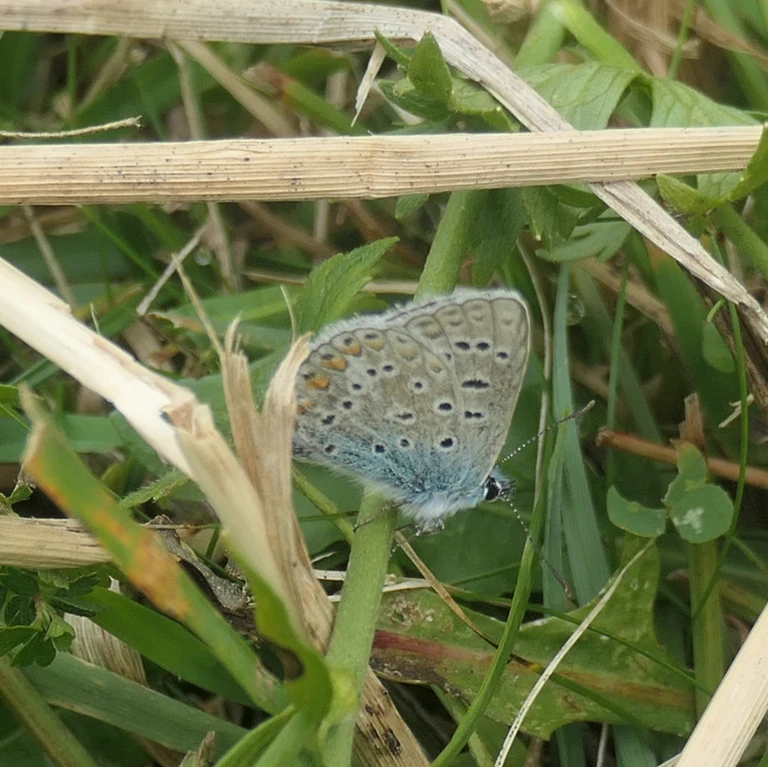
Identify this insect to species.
Polyommatus icarus
